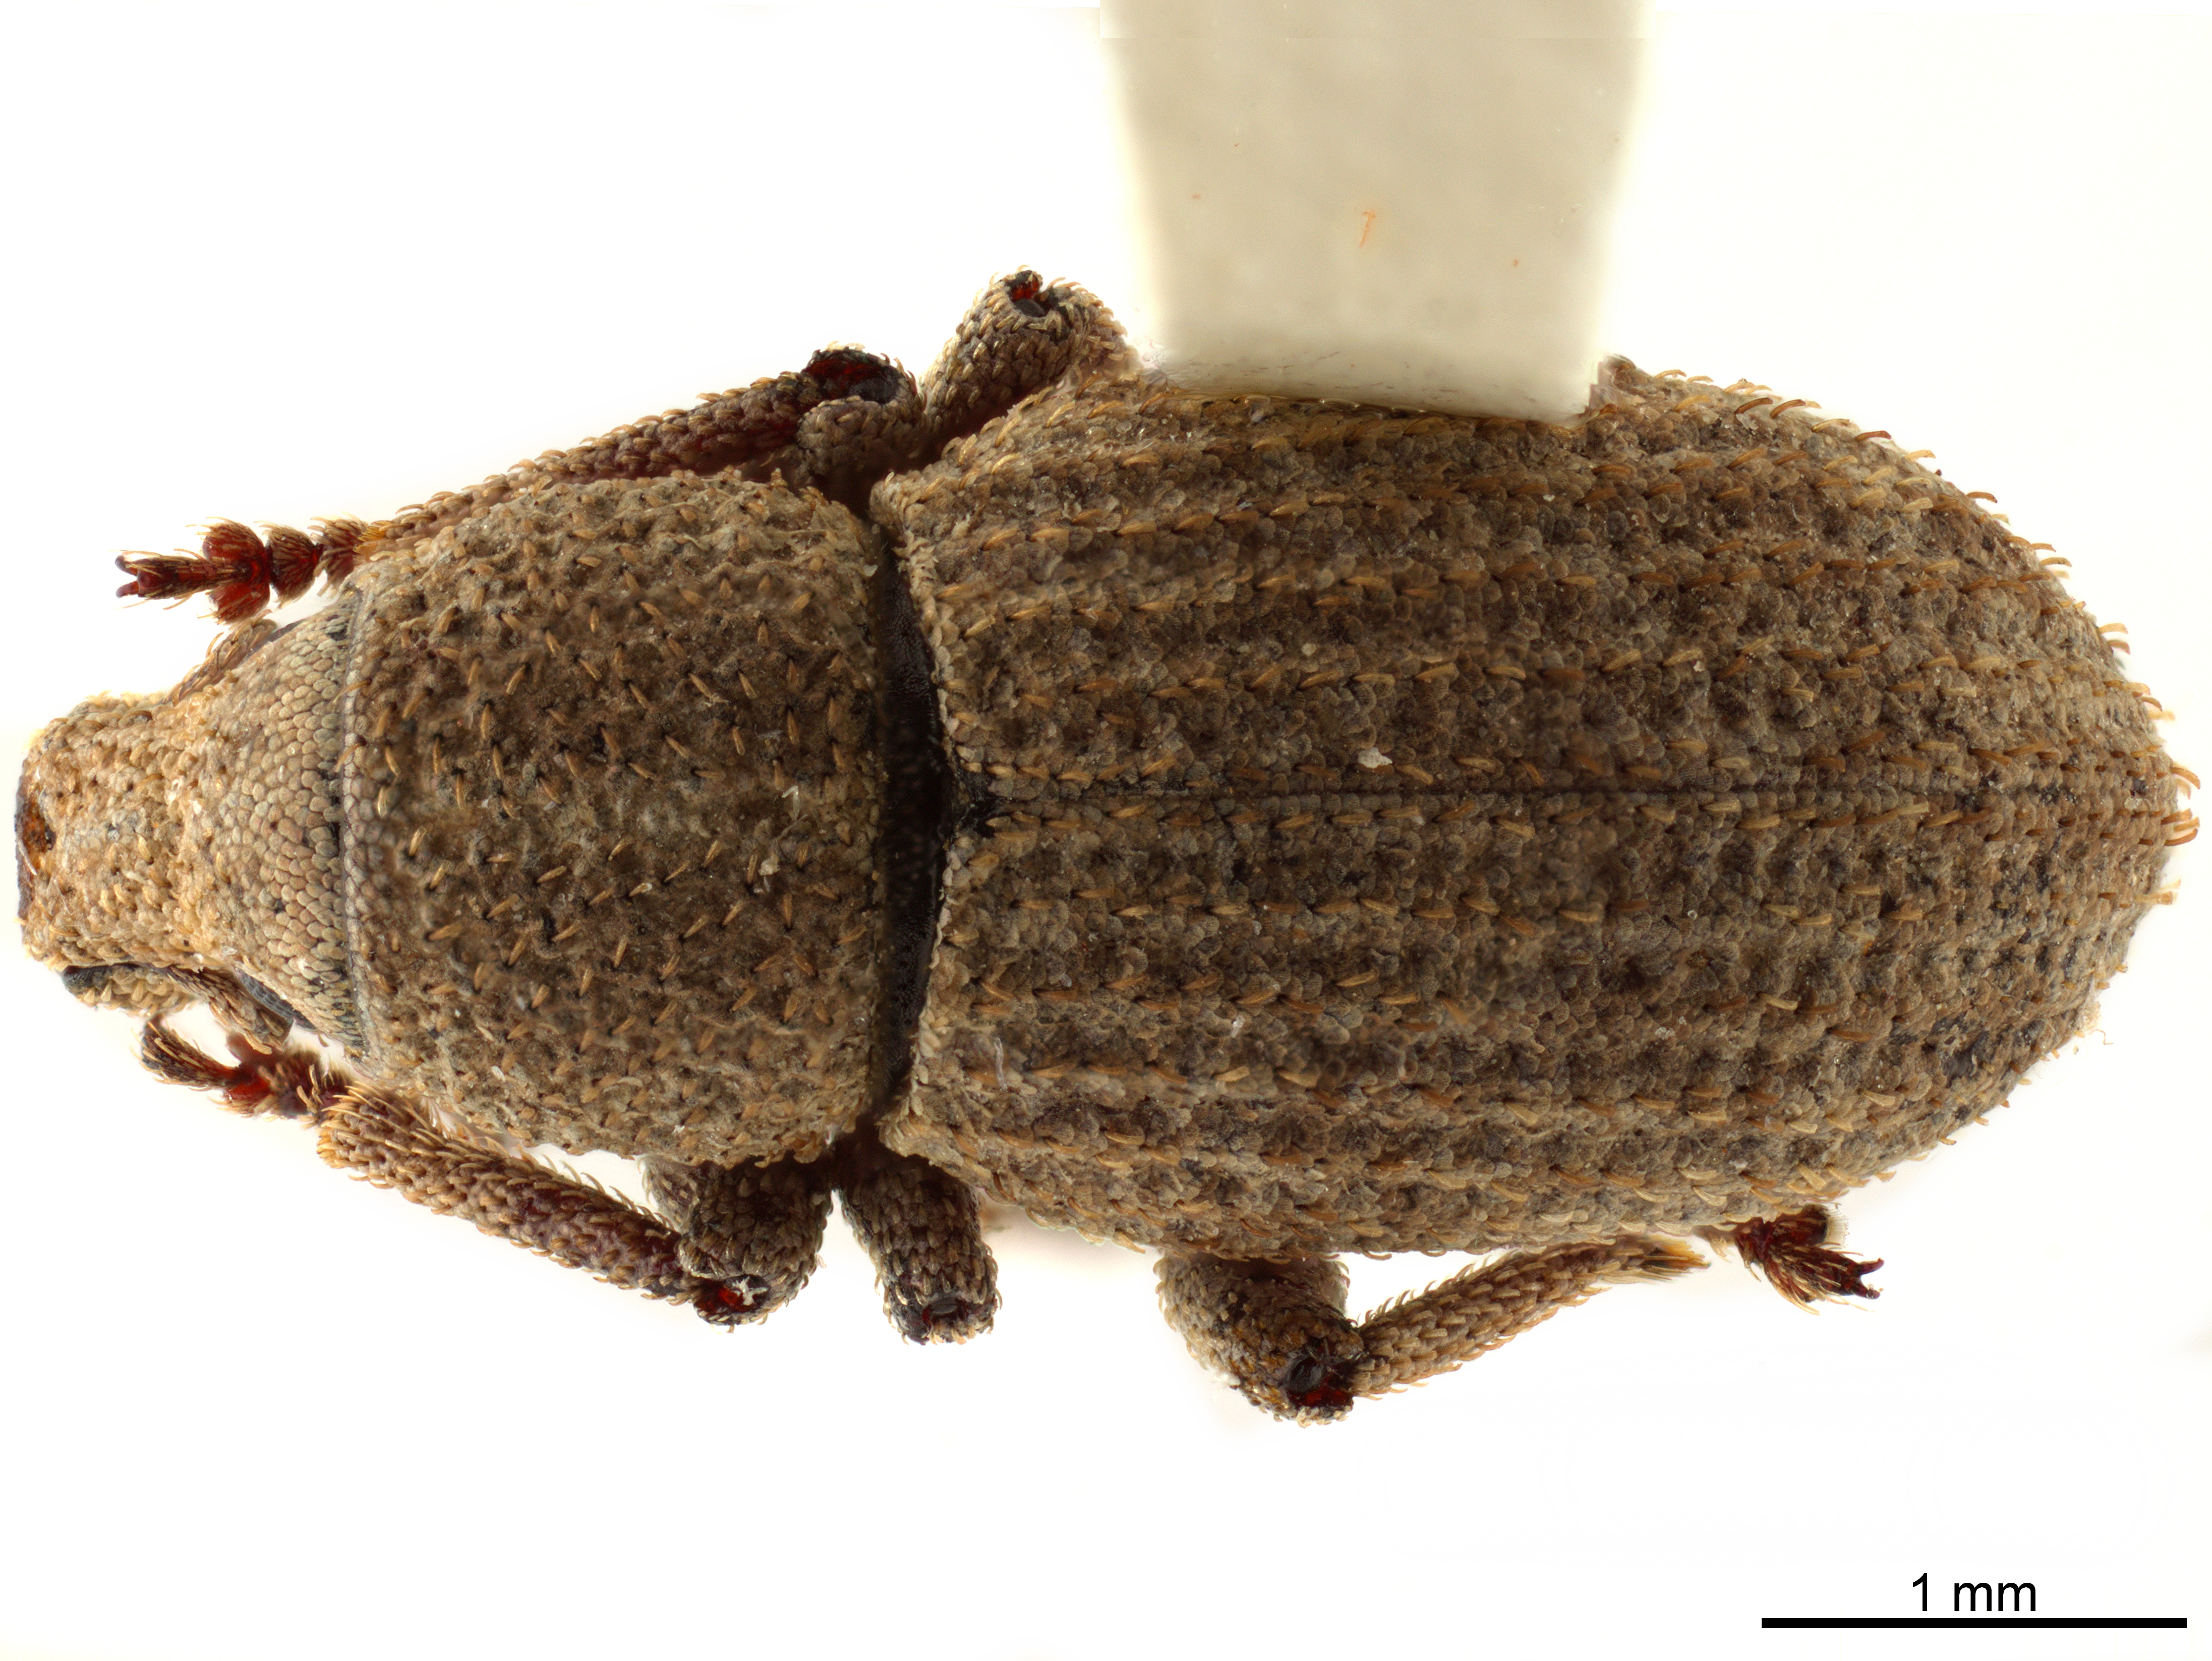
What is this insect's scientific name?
Dichoxenus setiger
